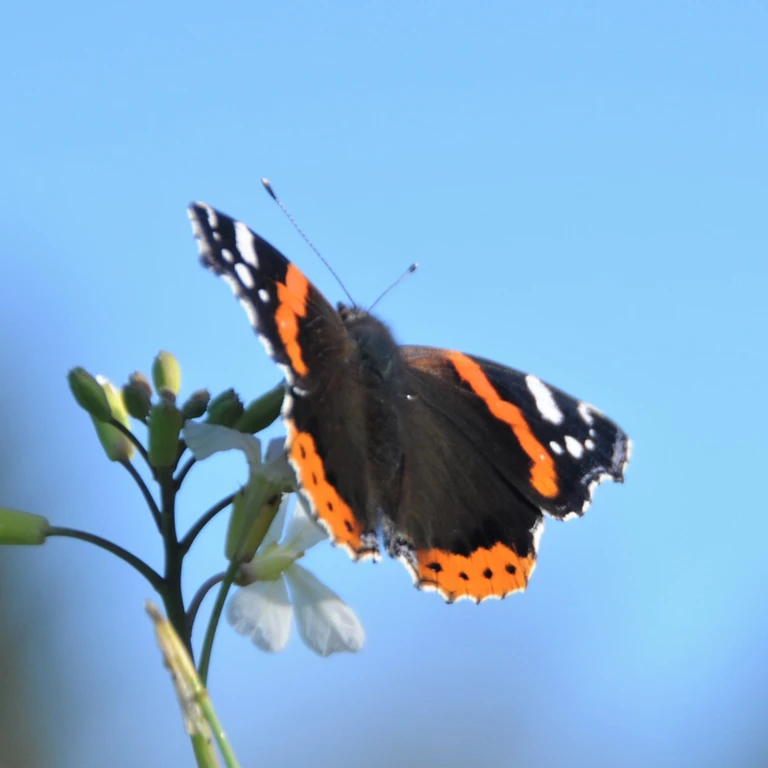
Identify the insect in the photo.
Vanessa atalanta
